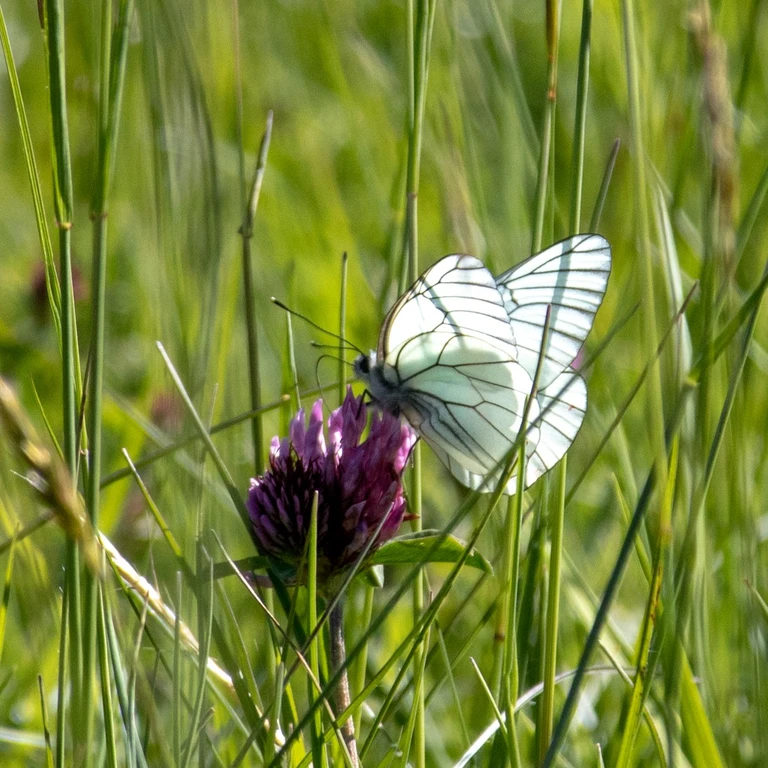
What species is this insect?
Aporia crataegi
